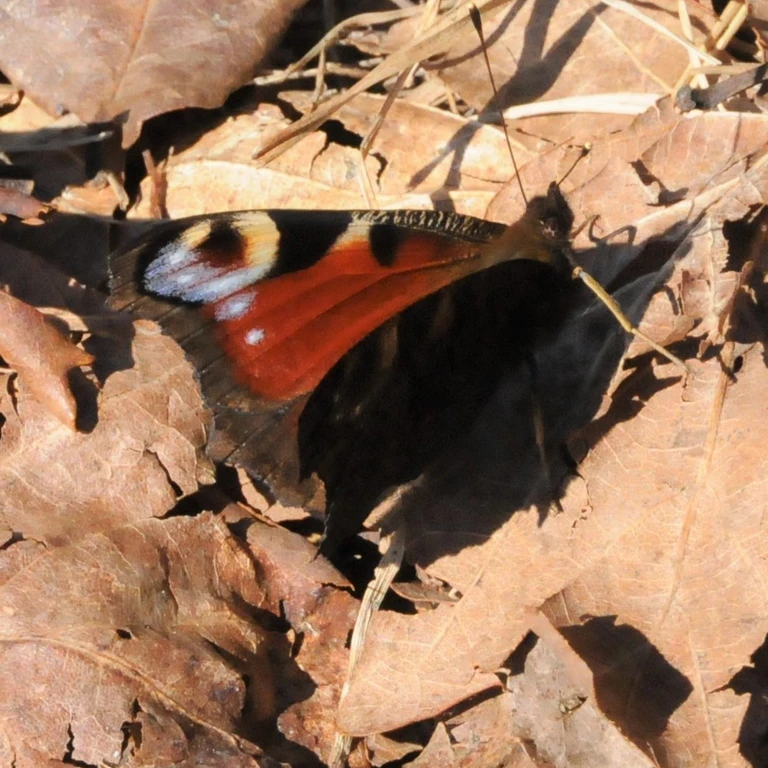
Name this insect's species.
Aglais io
